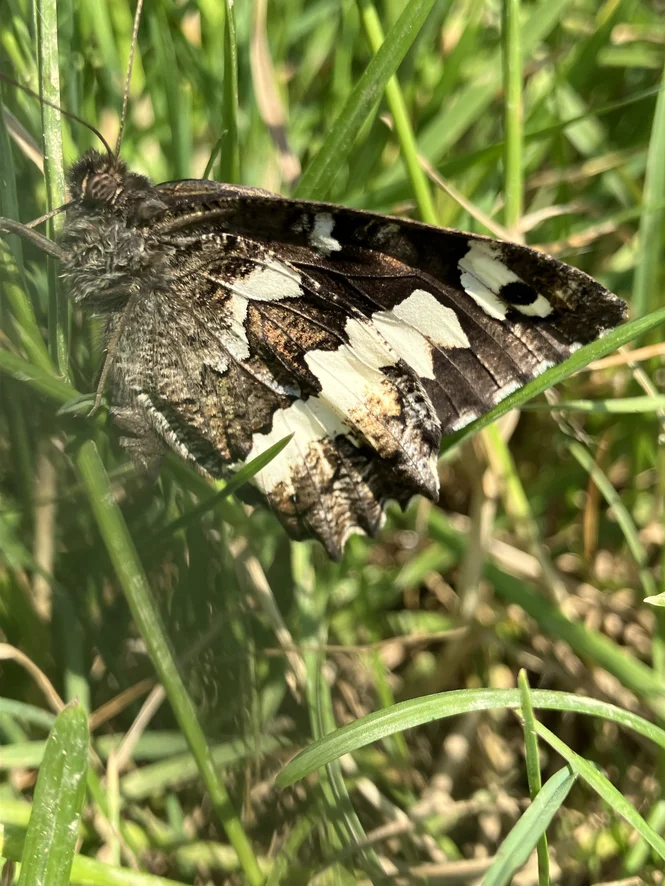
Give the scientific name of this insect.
Brintesia circe
